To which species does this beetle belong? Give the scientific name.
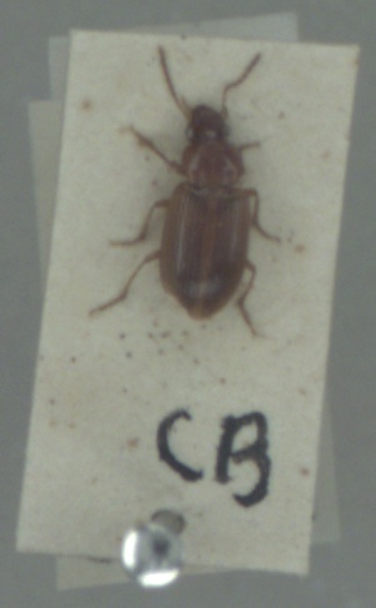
Bradycellus verbasci
